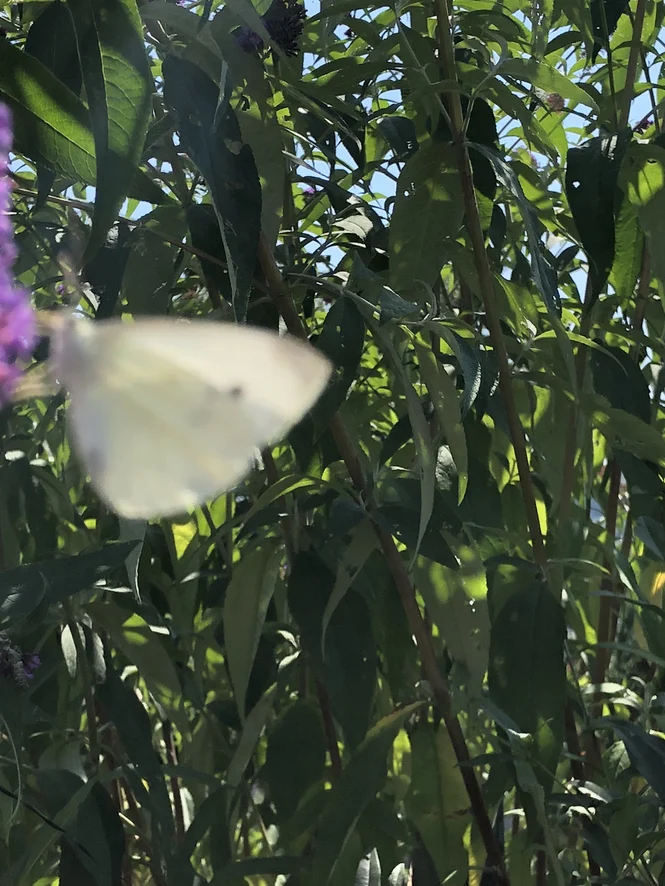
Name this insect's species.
Pieris rapae
